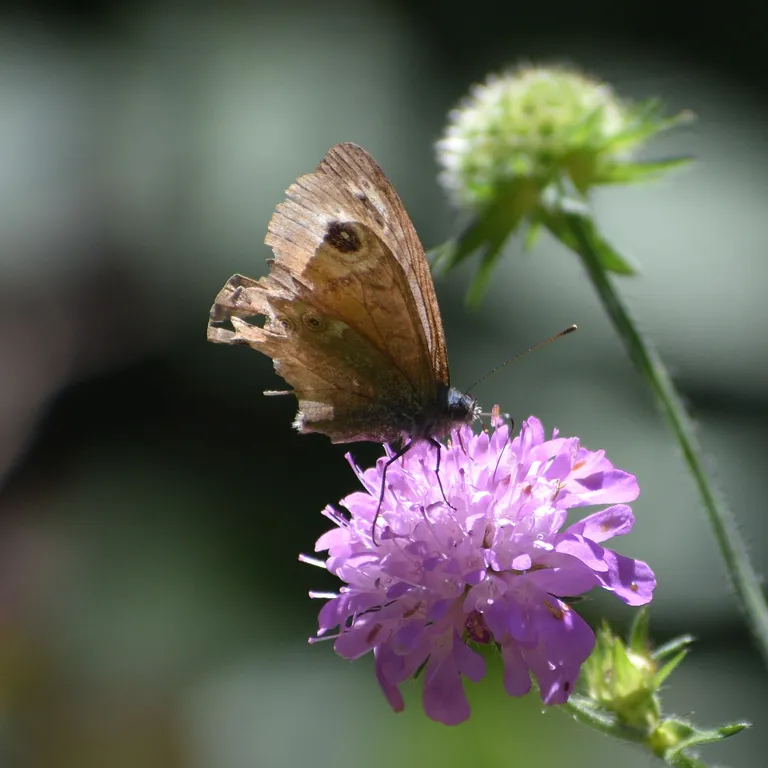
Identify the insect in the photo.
Lasiommata maera (also Pararge maera)
